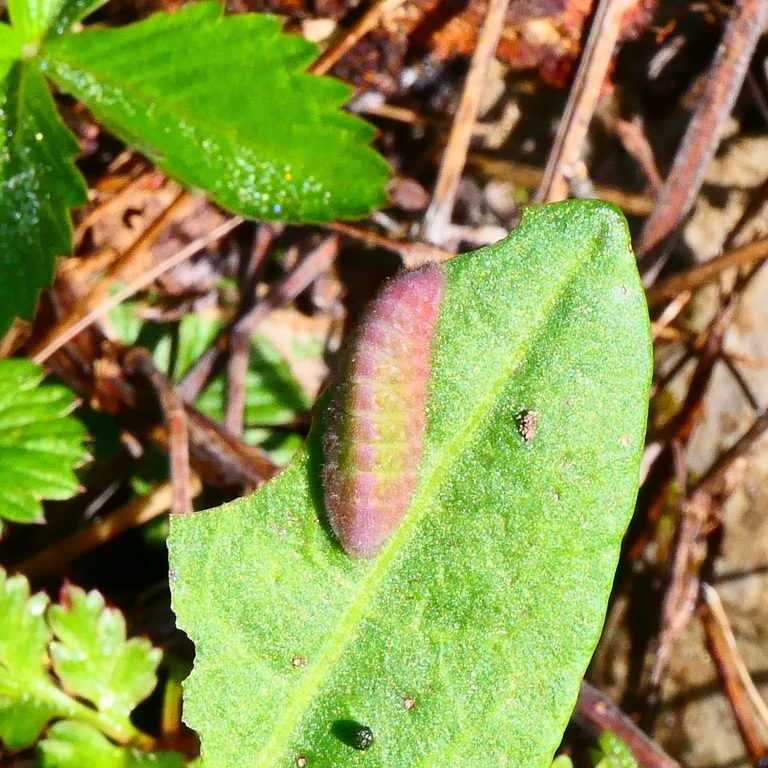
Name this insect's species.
Lycaena phlaeas
